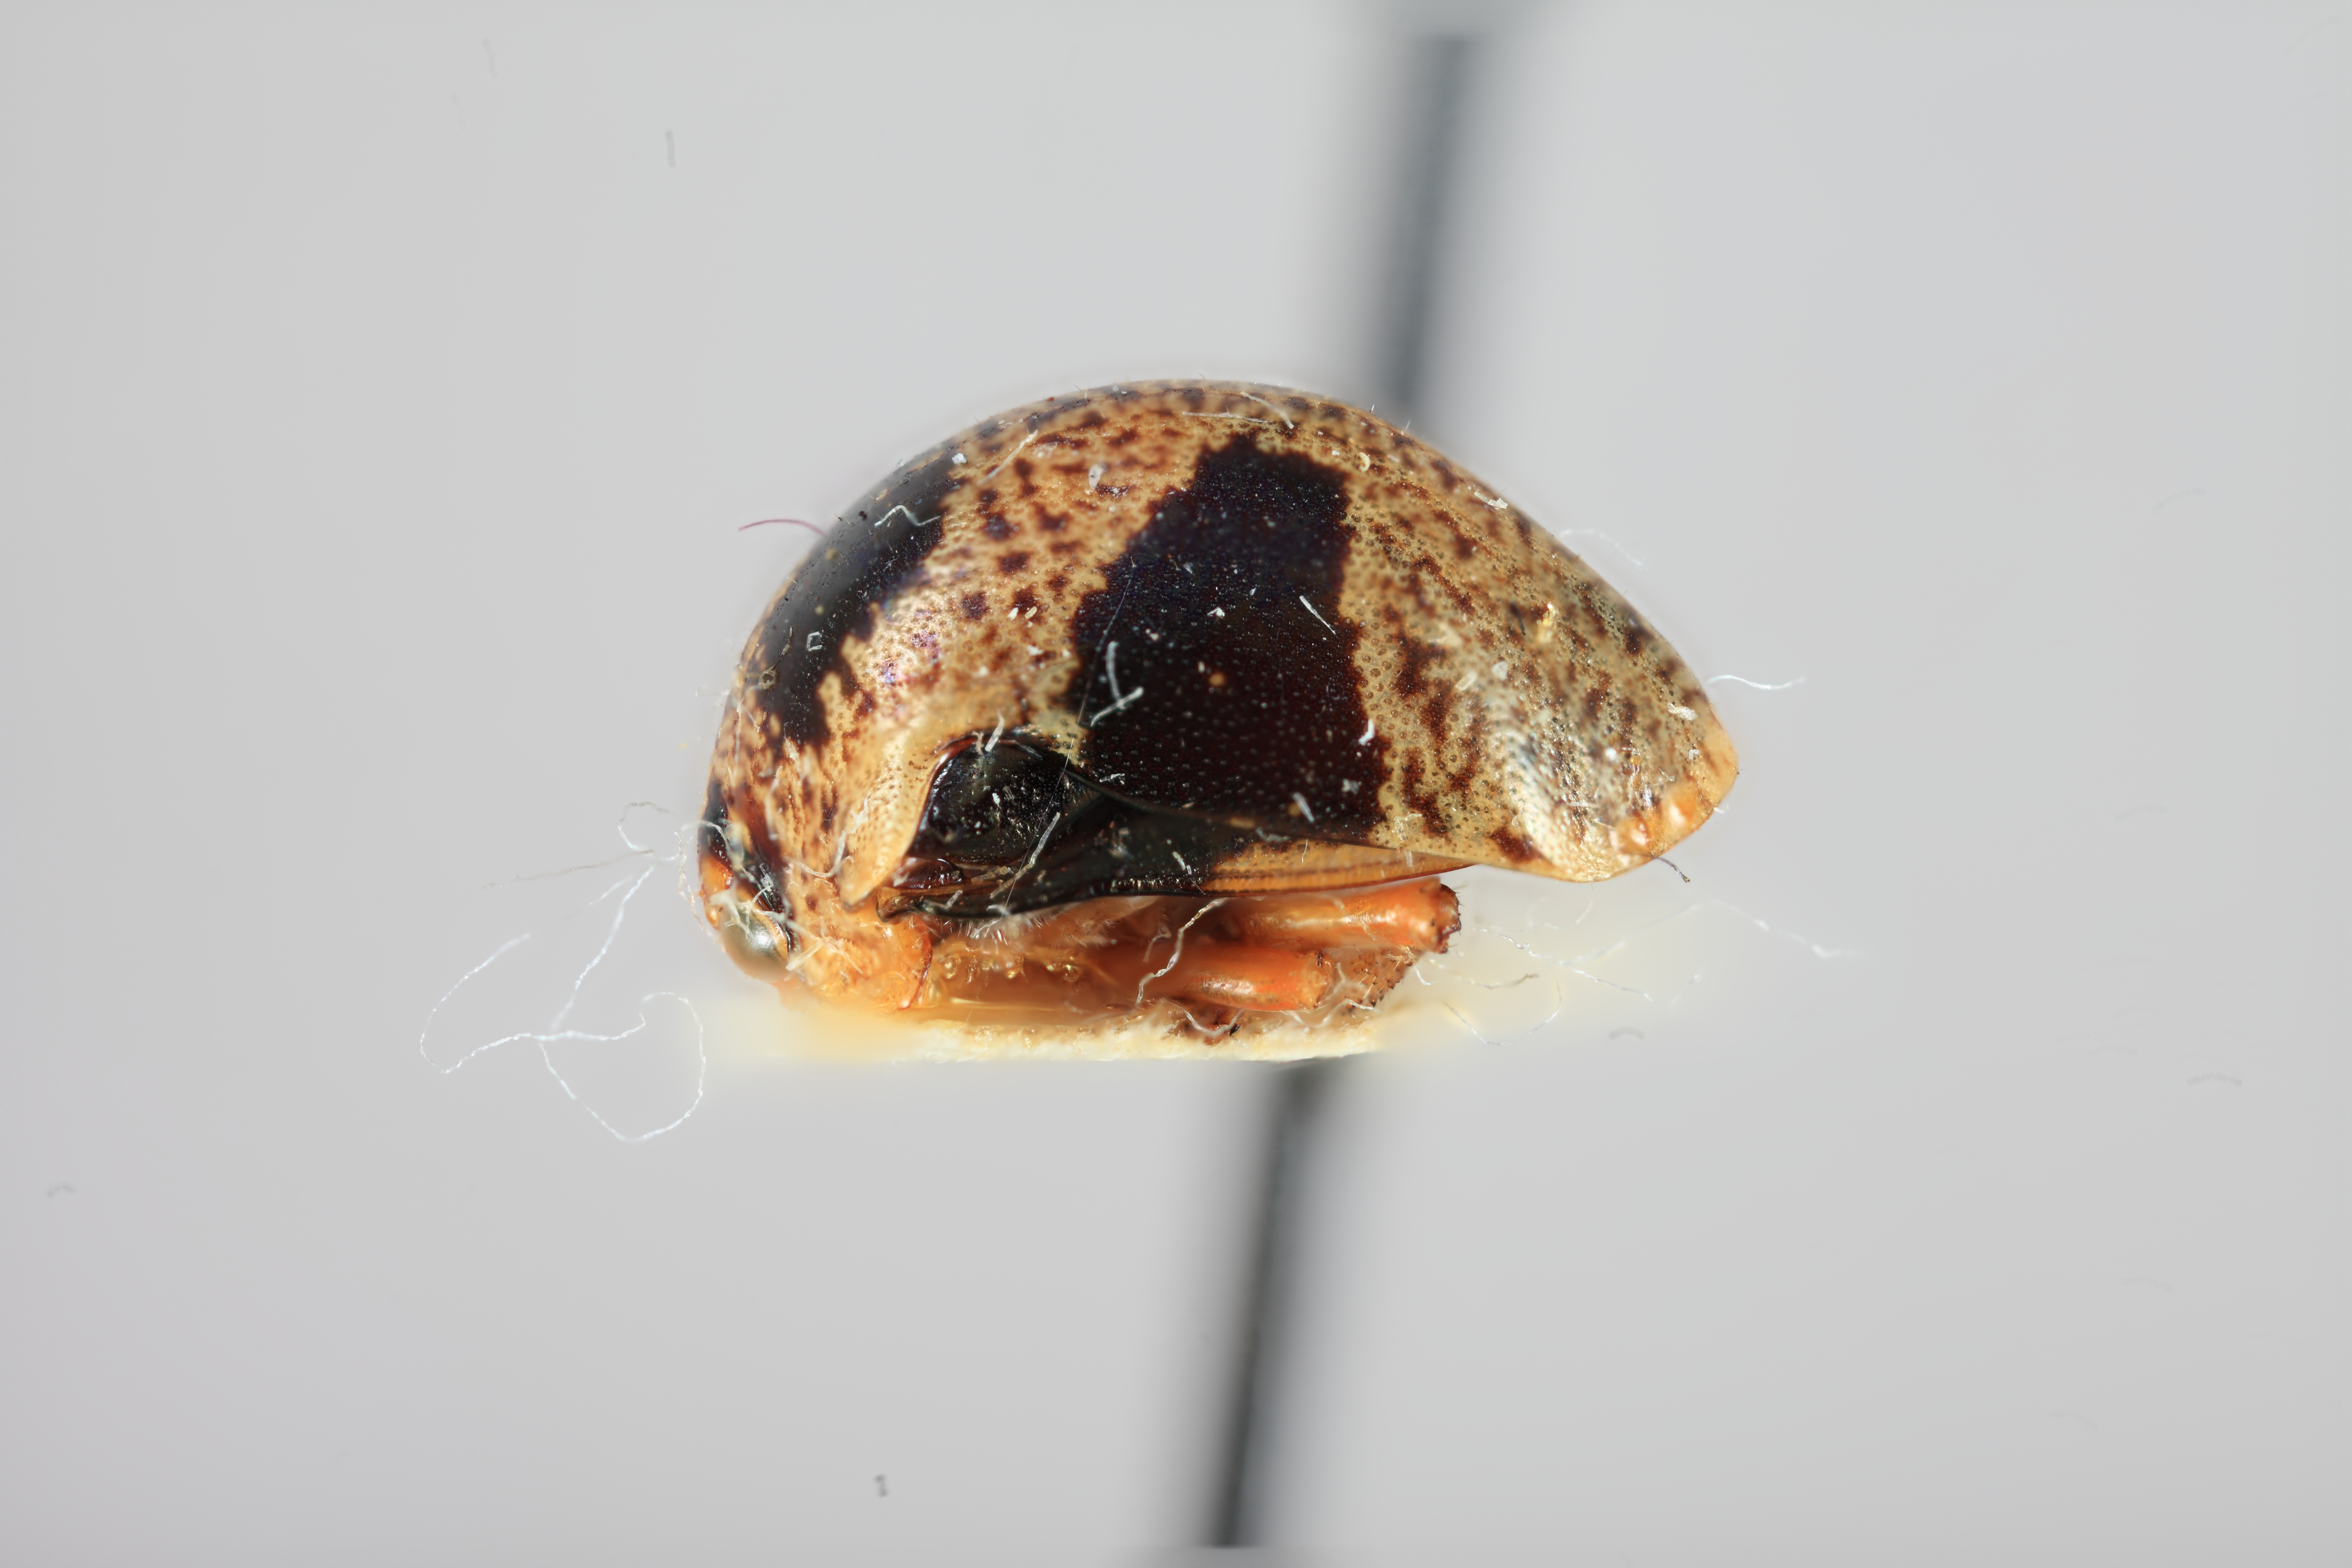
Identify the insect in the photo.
Tragopa testudina
